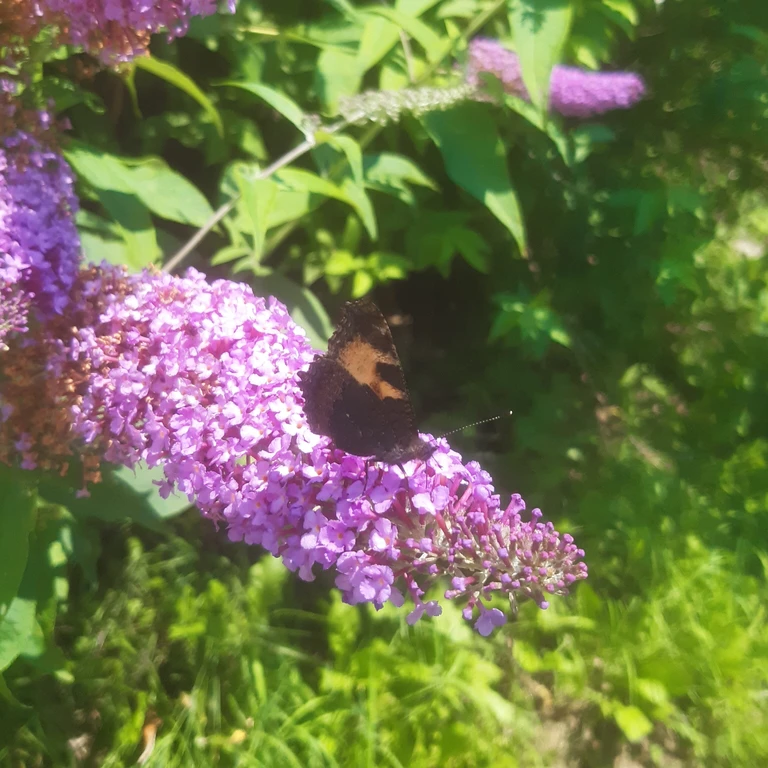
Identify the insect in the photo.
Aglais urticae
